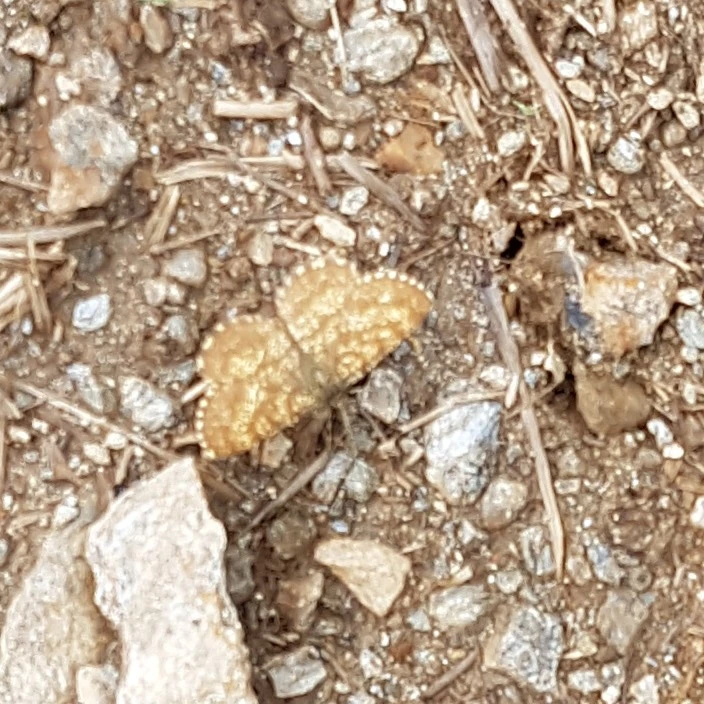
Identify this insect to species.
Ematurga atomaria
